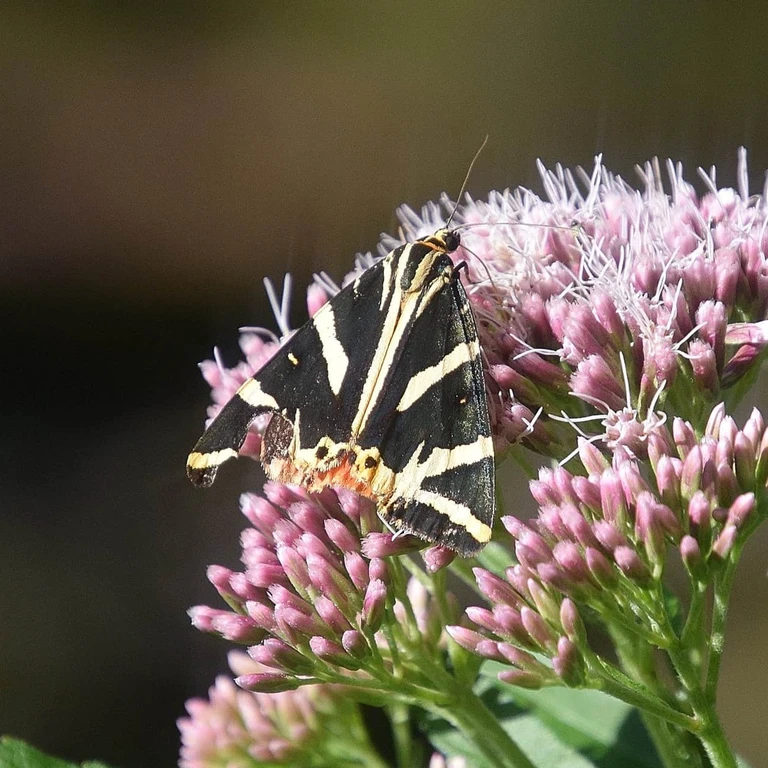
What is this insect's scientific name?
Euplagia quadripunctaria
